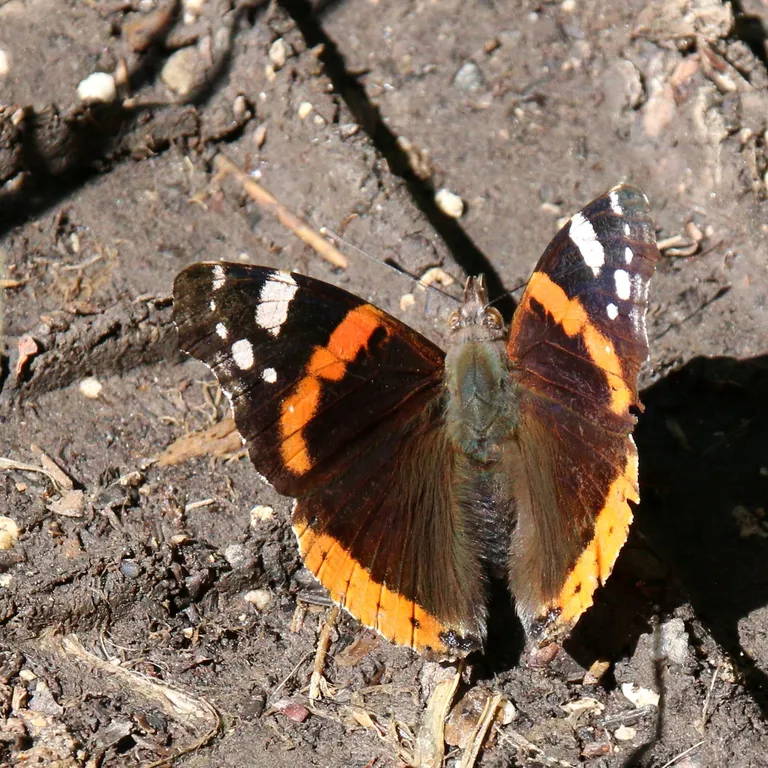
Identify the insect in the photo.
Vanessa atalanta
